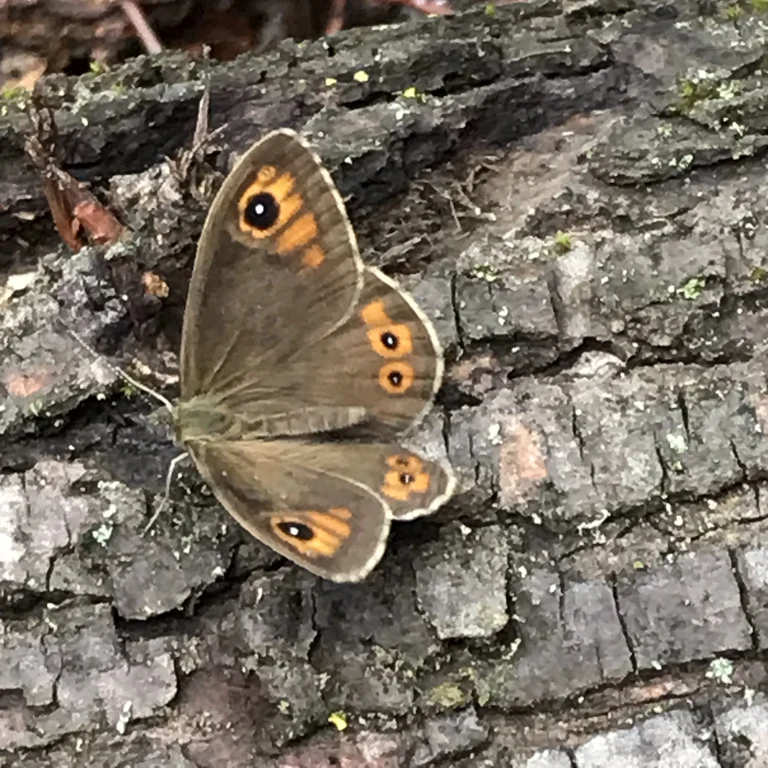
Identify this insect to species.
Lasiommata maera (also Pararge maera)
